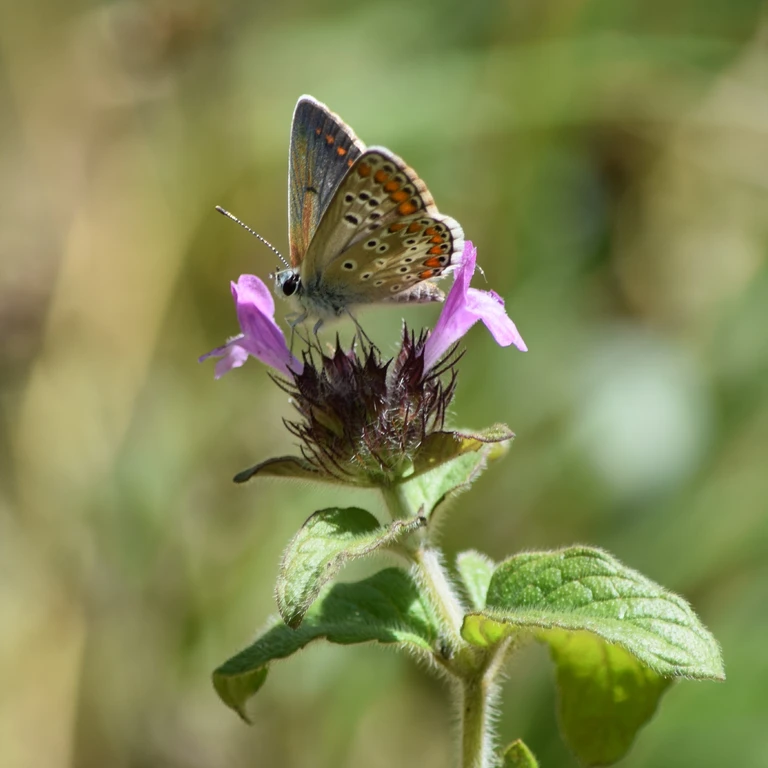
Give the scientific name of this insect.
Aricia agestis/artaxerxes
